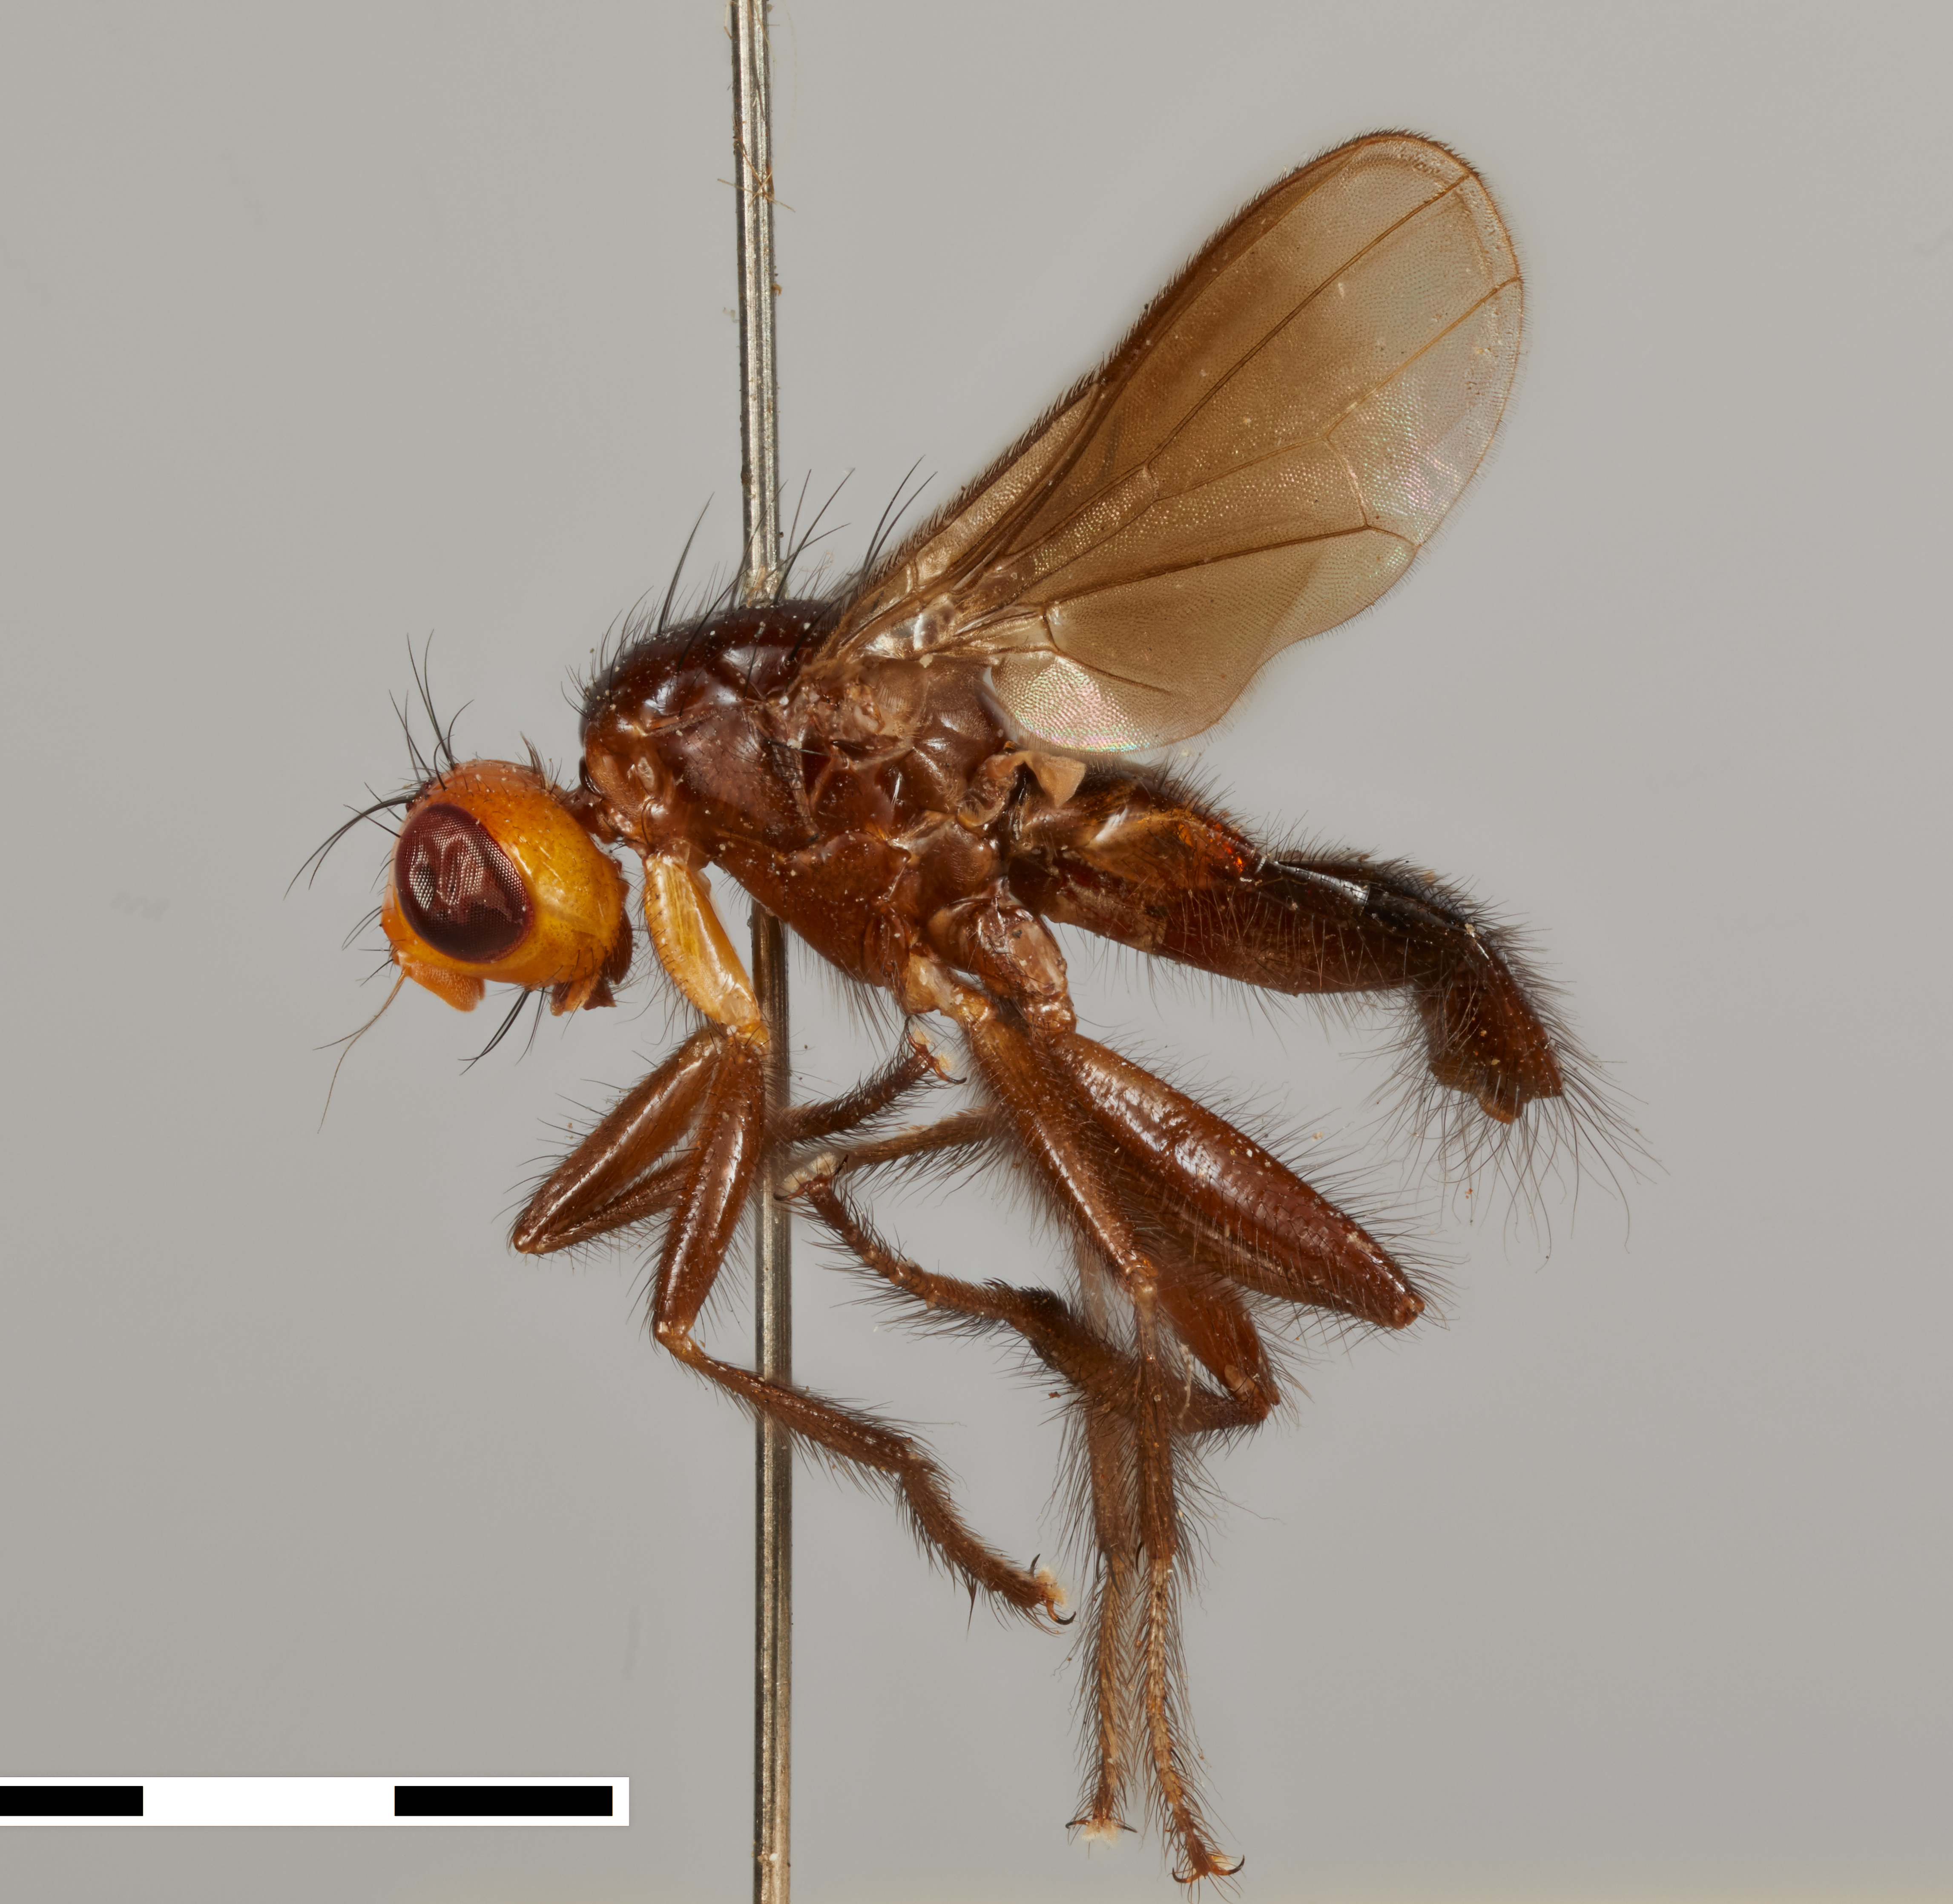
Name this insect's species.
Dasyphlebomyia stylata
